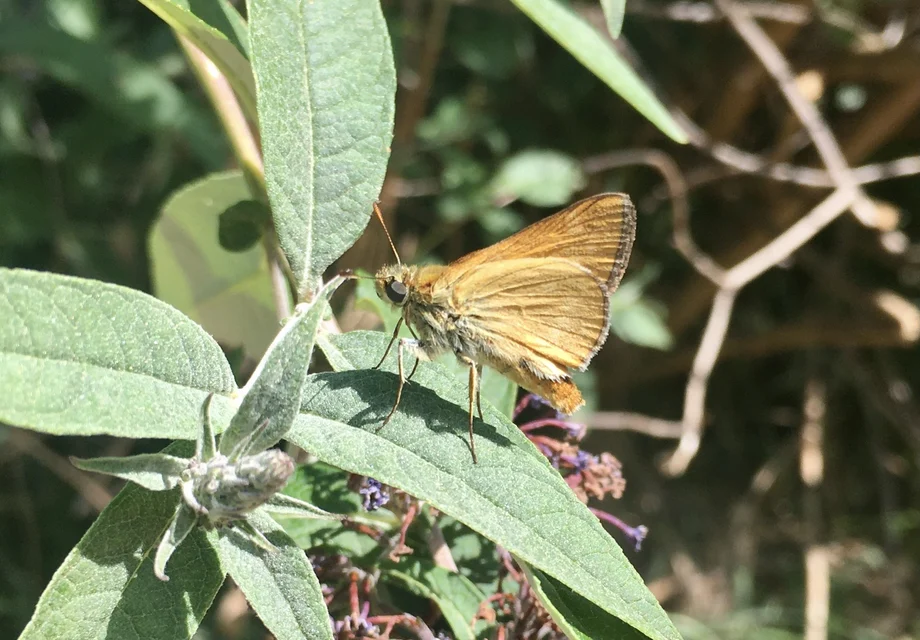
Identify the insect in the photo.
Ochlodes sylvanus (also Ochlodes venata)
